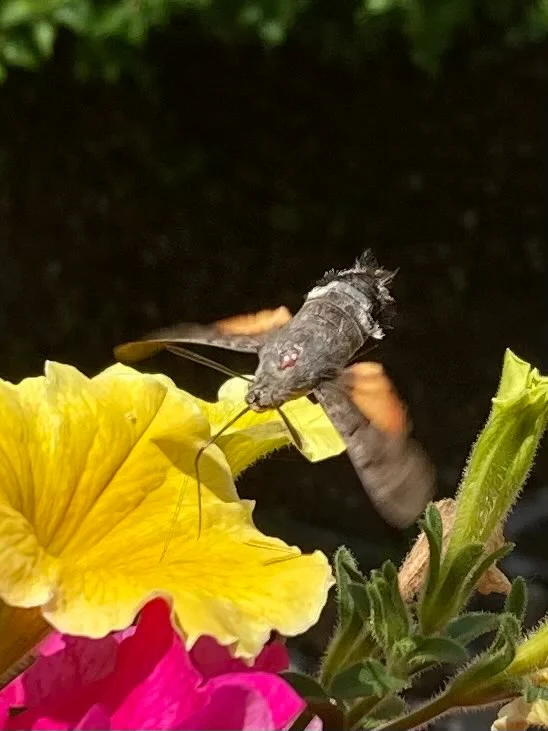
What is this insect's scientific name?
Macroglossum stellatarum
